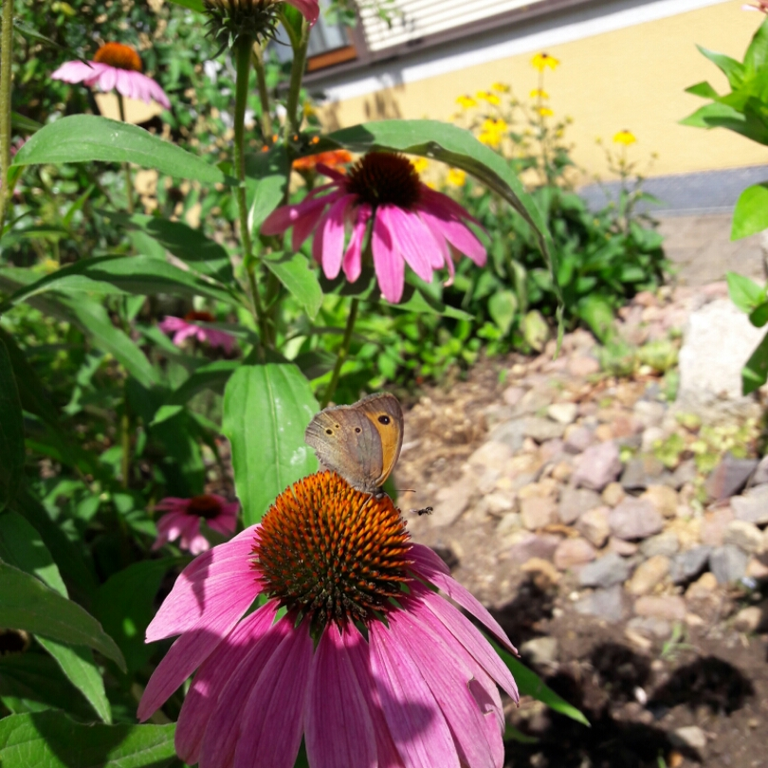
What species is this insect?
Maniola jurtina
